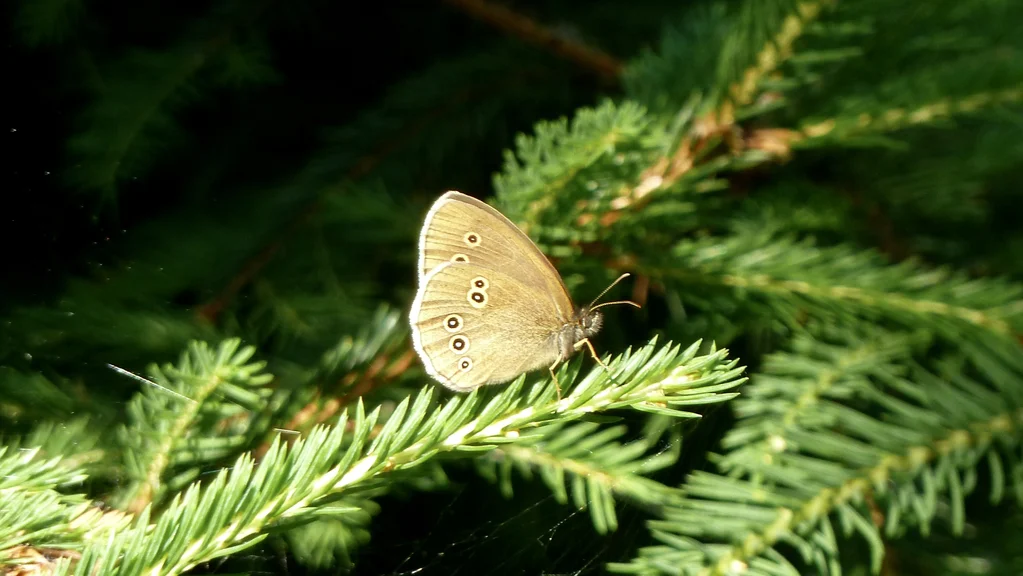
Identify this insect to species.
Aphantopus hyperantus
